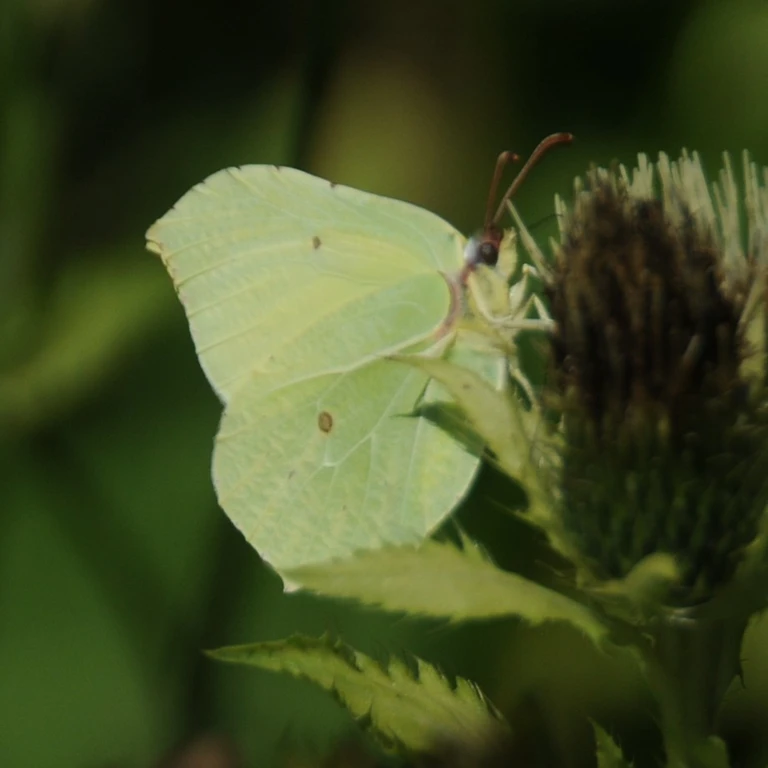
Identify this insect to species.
Gonepteryx rhamni
